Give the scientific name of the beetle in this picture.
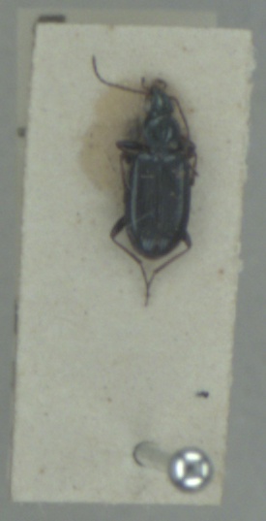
Bembidion atrocaeruleum
